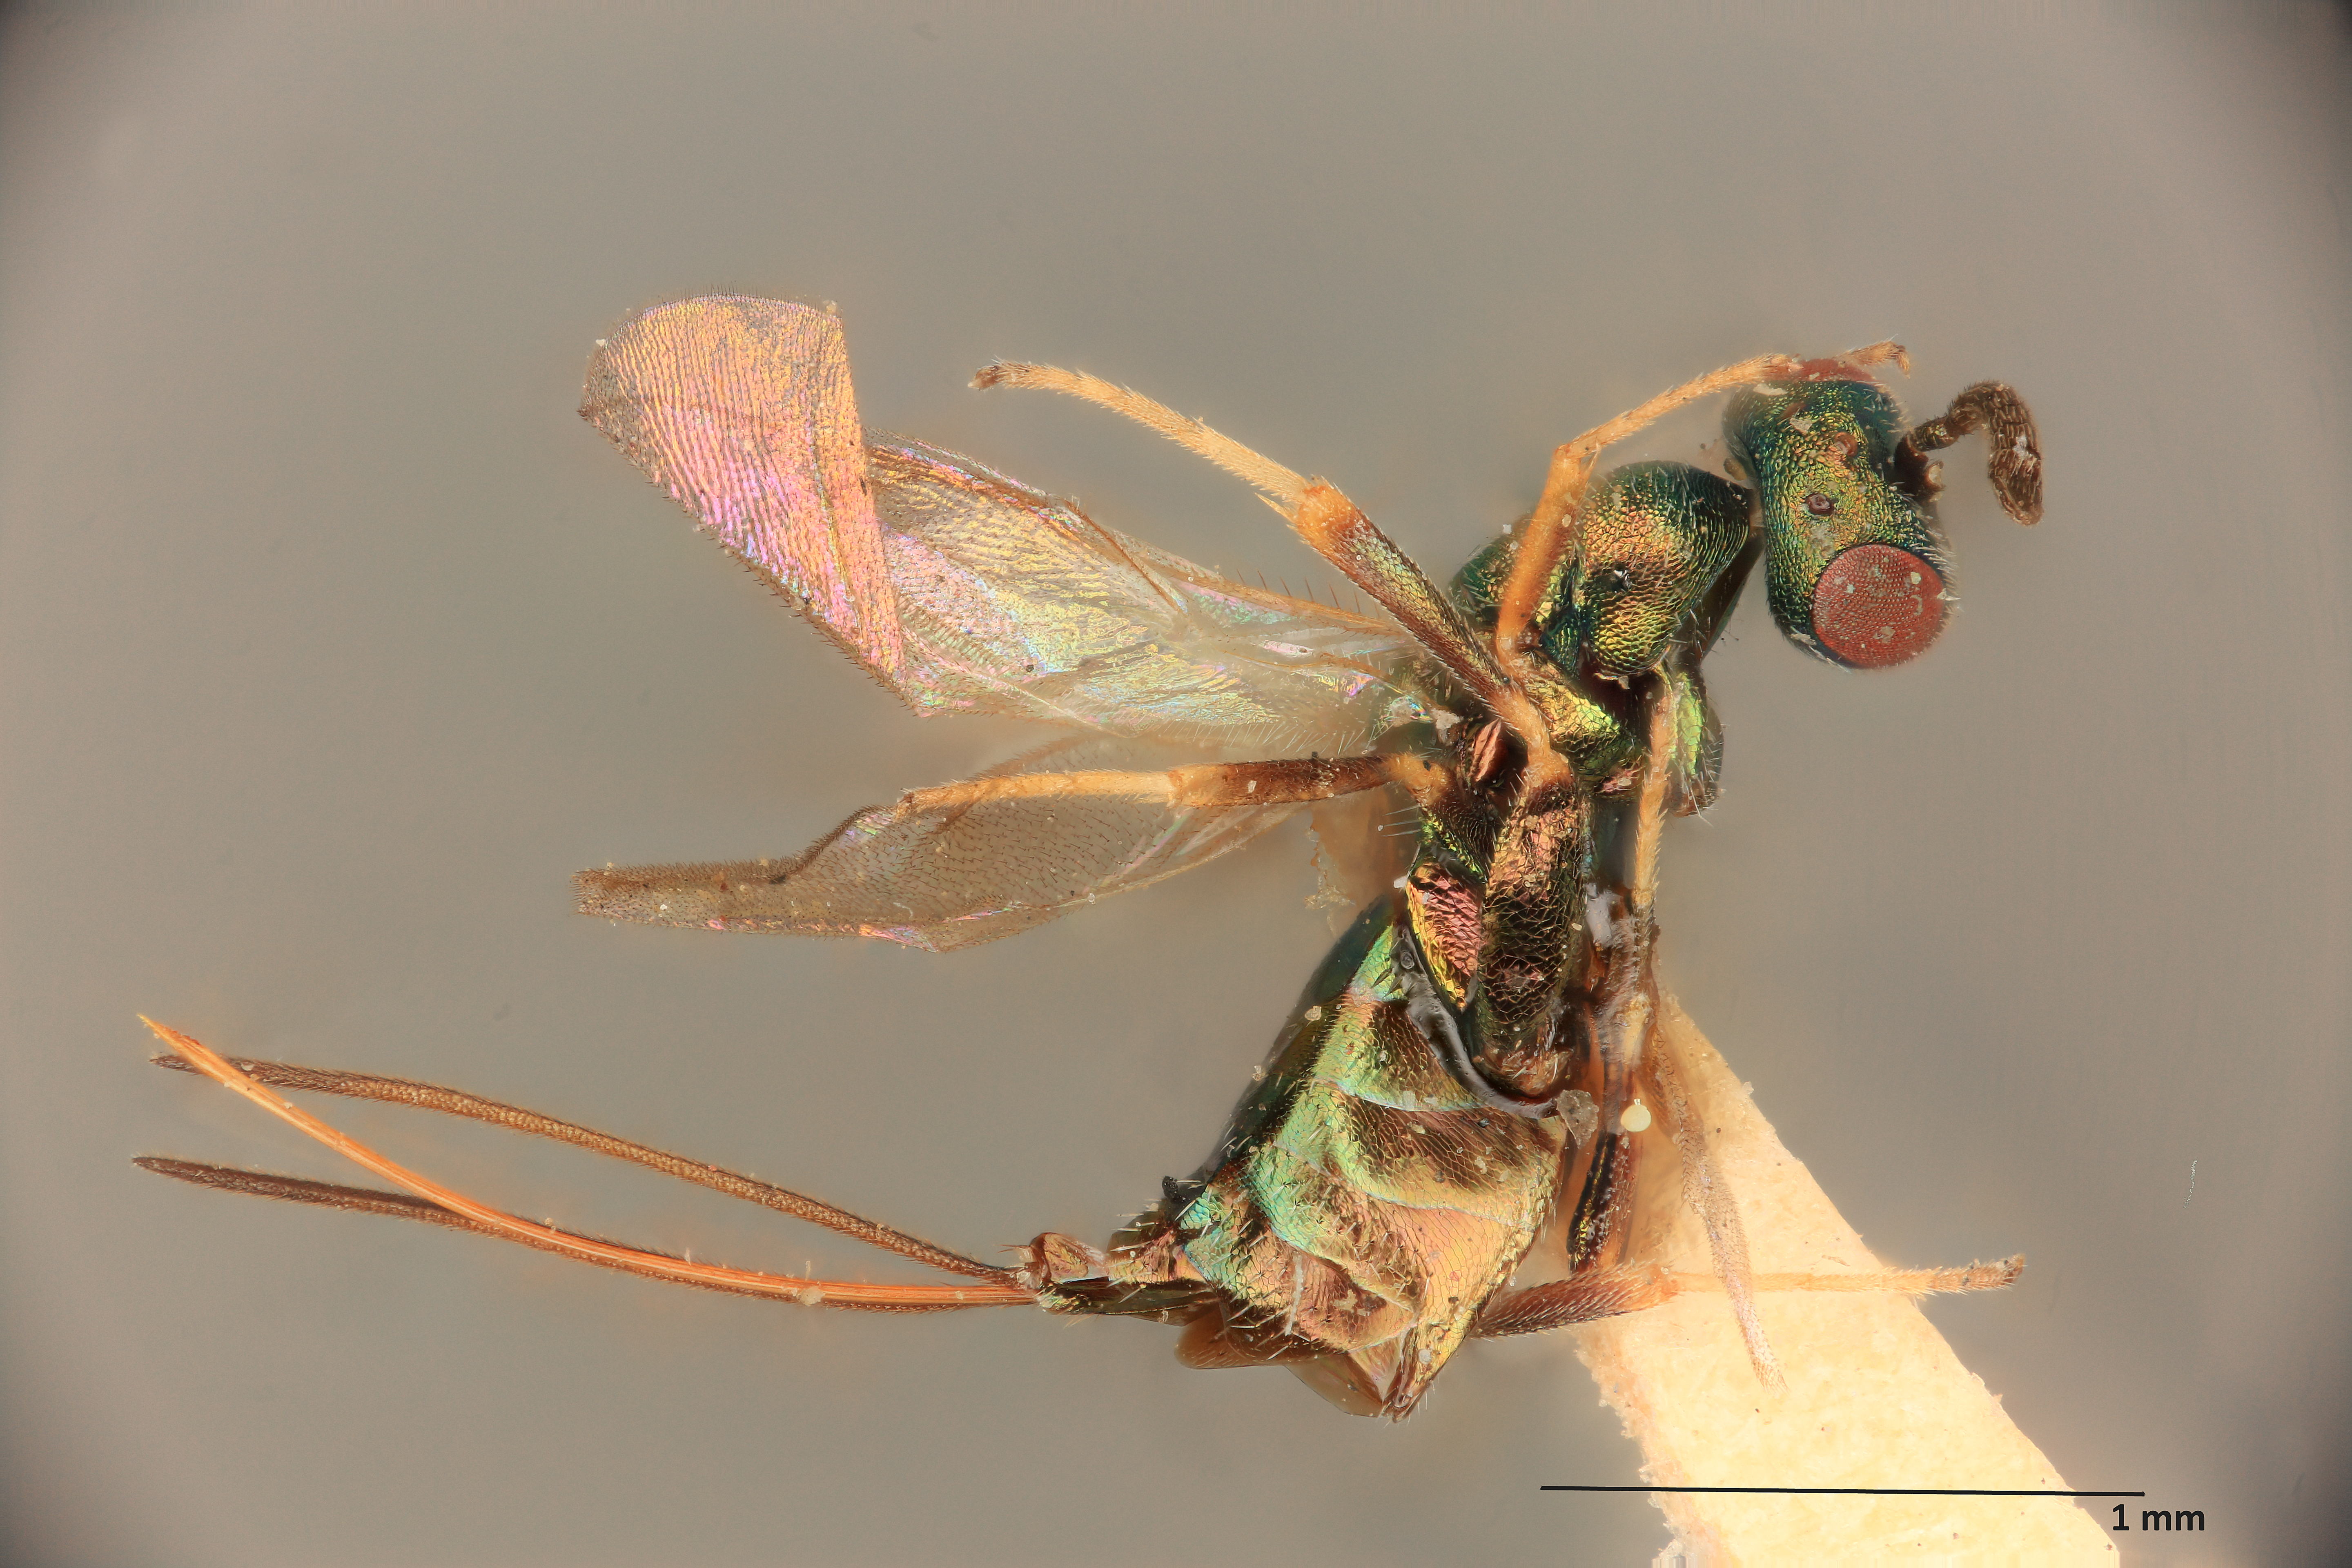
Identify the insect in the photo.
Liodontomerus secundus
